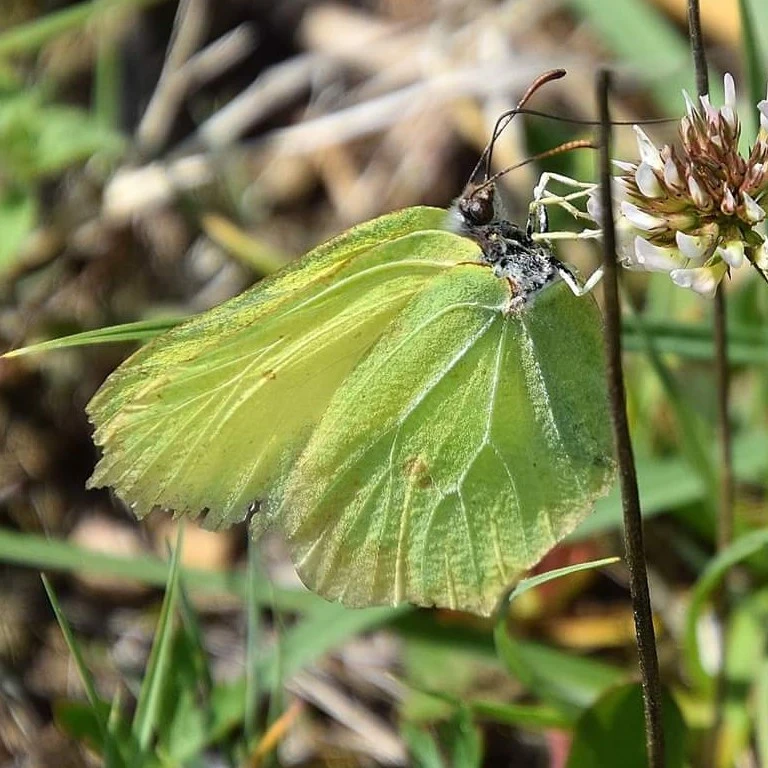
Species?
Gonepteryx rhamni
